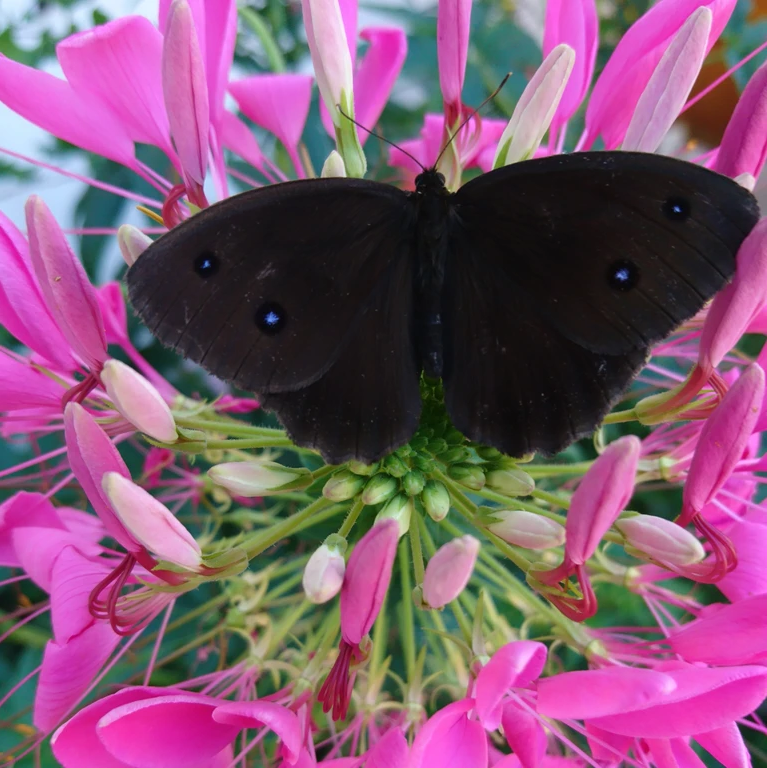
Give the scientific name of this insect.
Minois dryas
